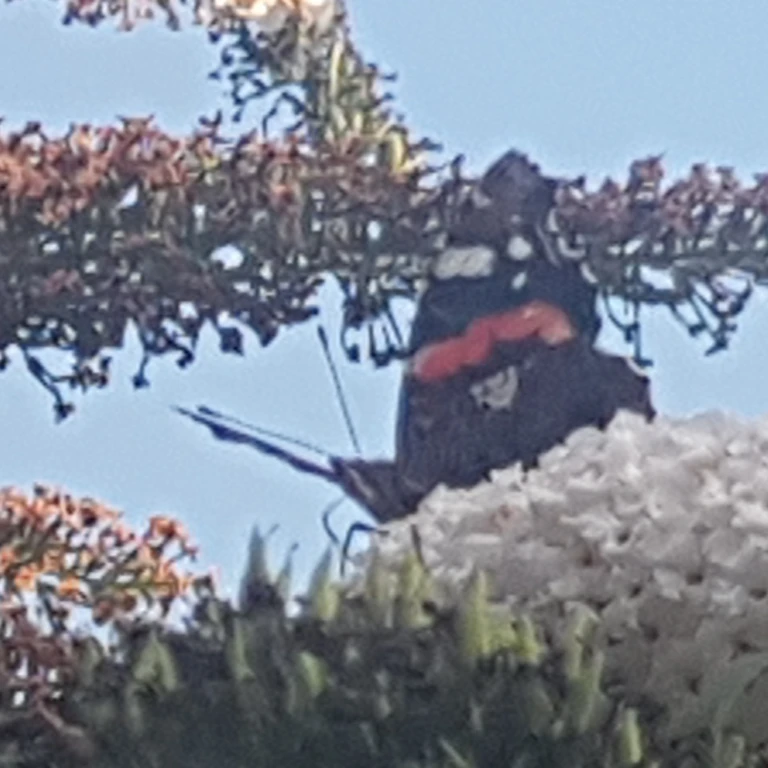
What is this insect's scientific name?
Vanessa atalanta
